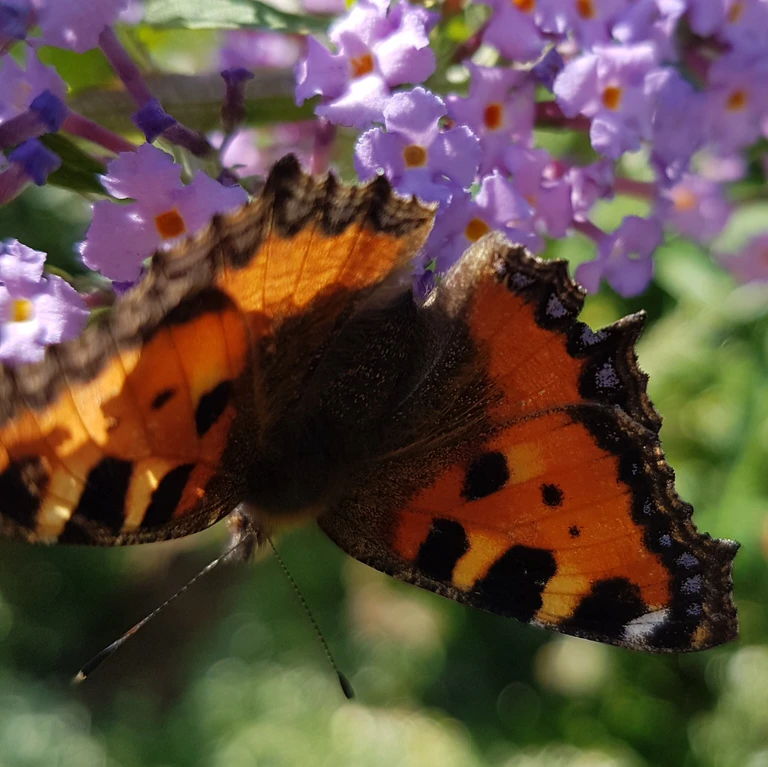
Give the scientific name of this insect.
Aglais urticae
